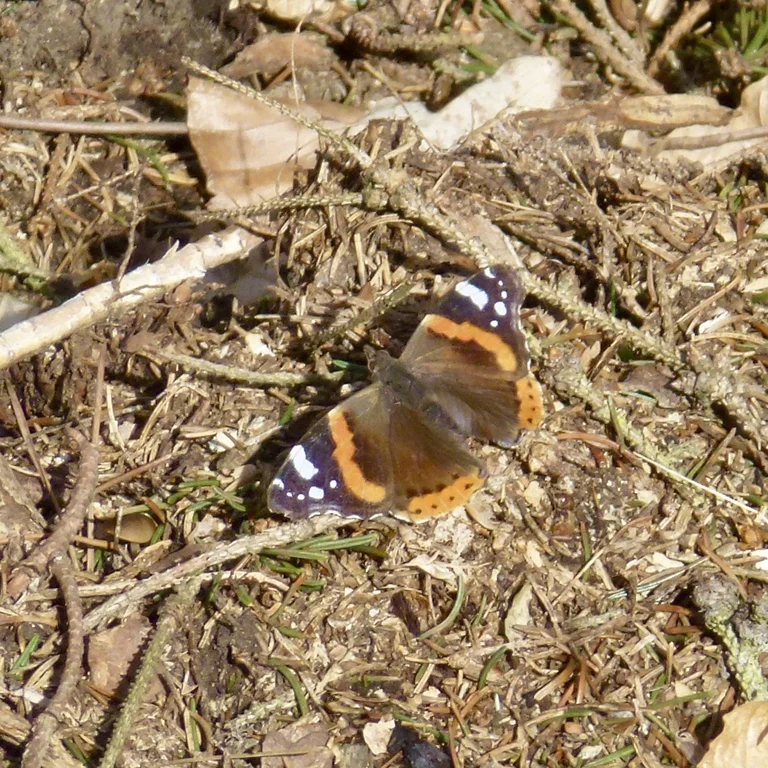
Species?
Vanessa atalanta
